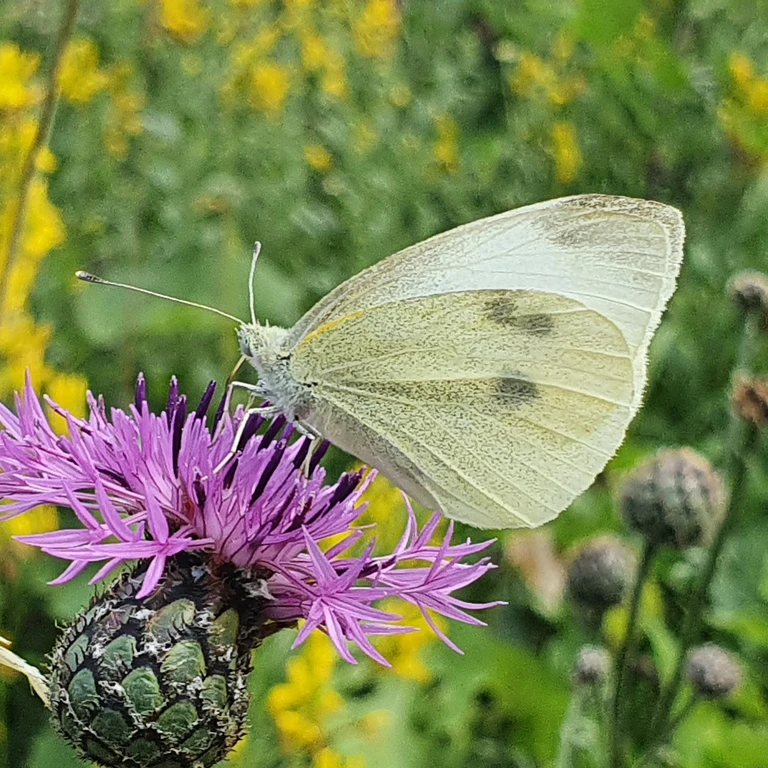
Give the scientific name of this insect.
Pieris rapae
